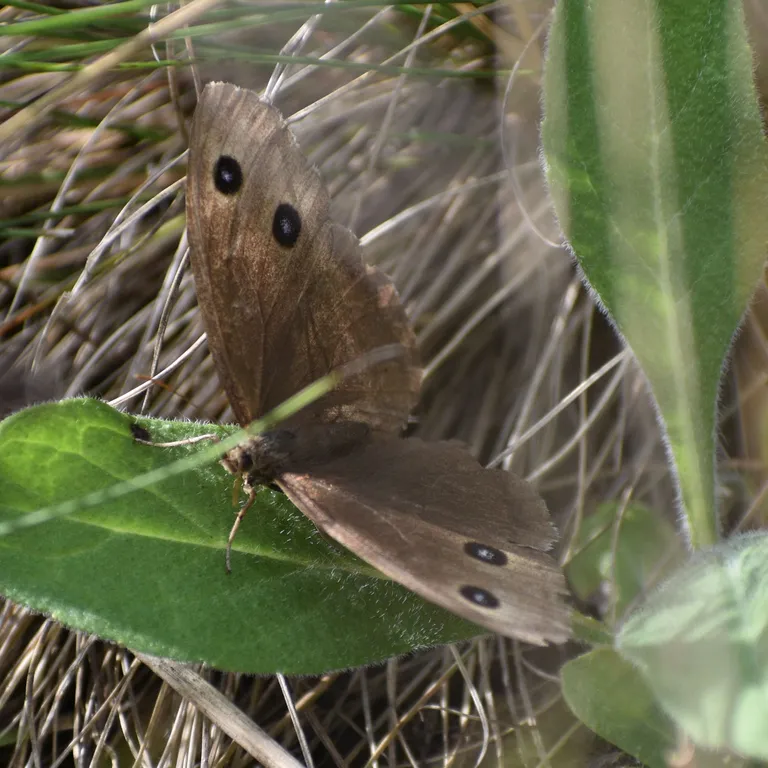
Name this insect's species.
Minois dryas
